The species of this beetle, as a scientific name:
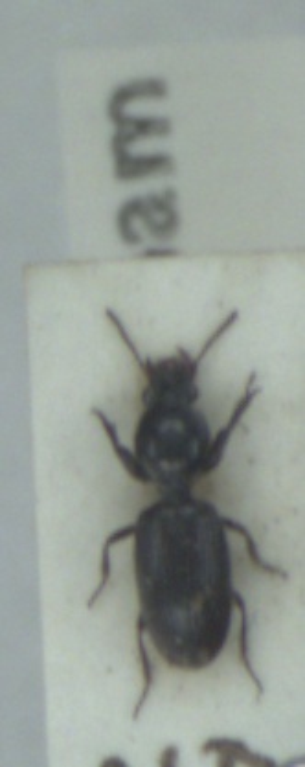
Dyschirius impunctipennis
